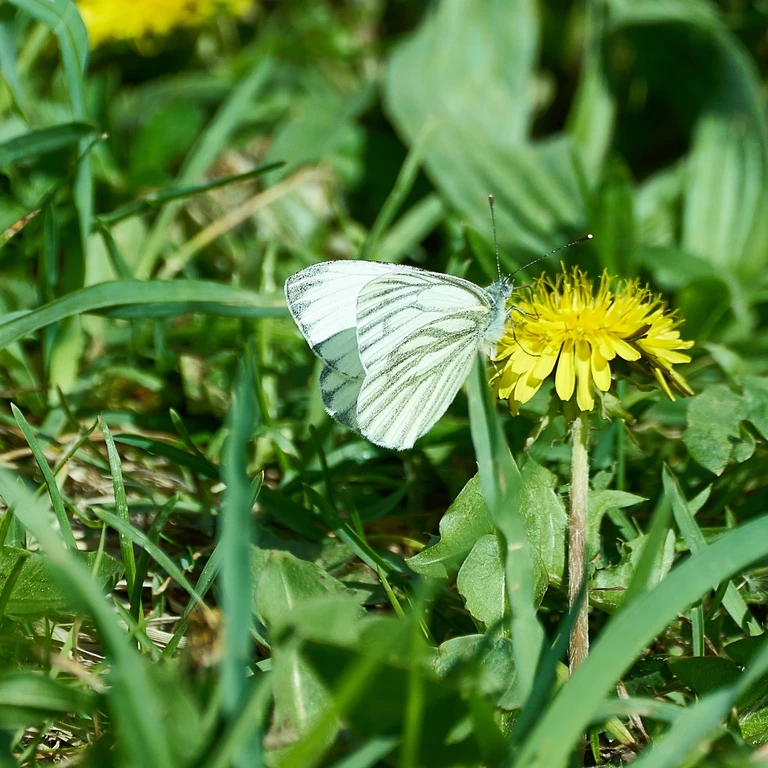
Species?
Pieris napi
